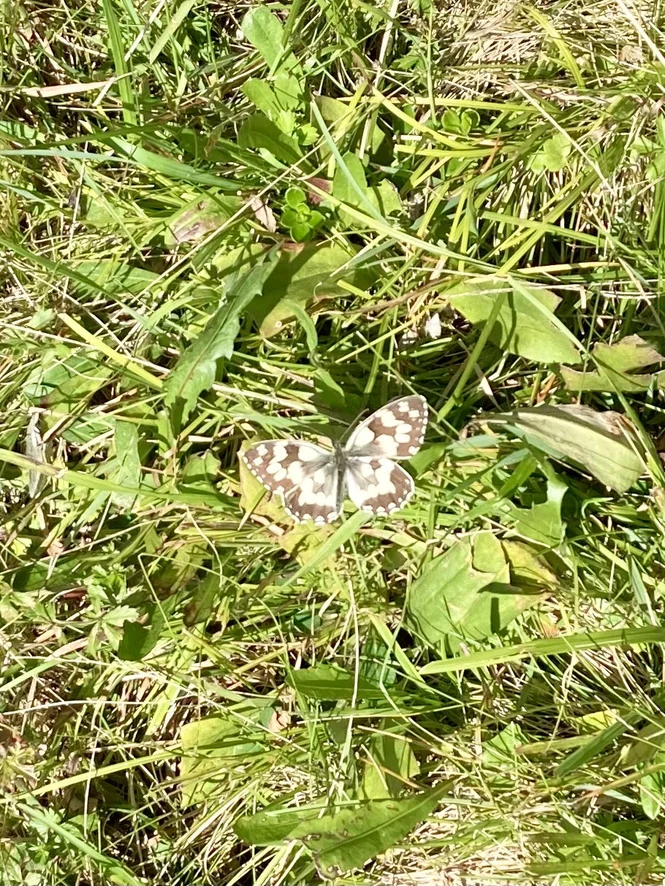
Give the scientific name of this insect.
Melanargia galathea
